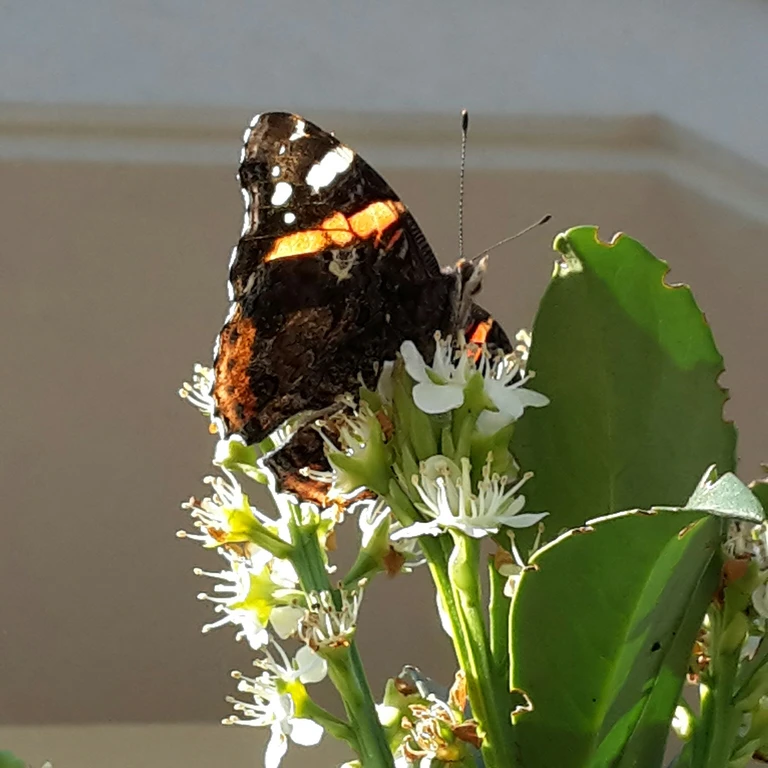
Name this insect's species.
Vanessa atalanta
